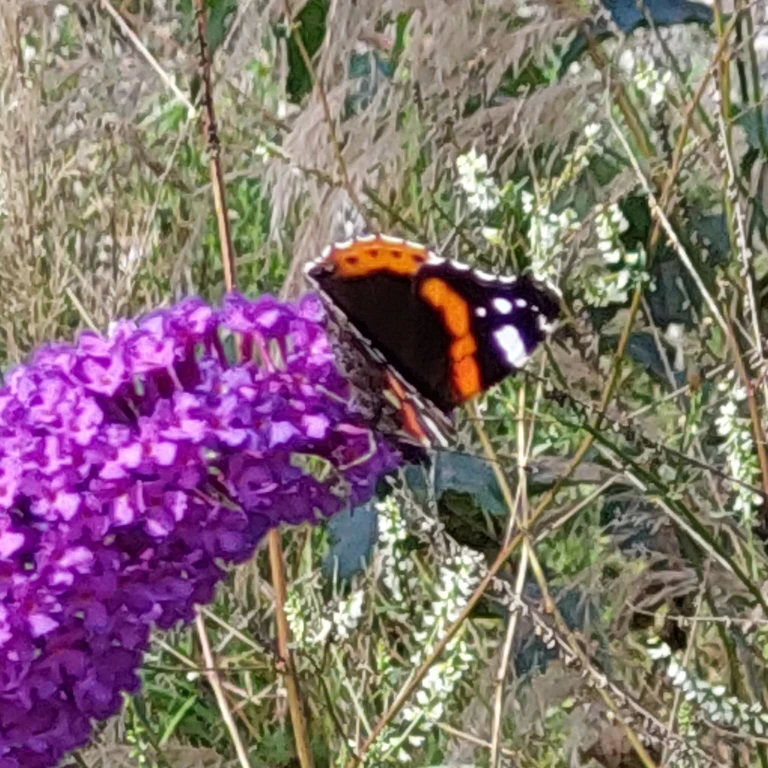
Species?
Vanessa atalanta
